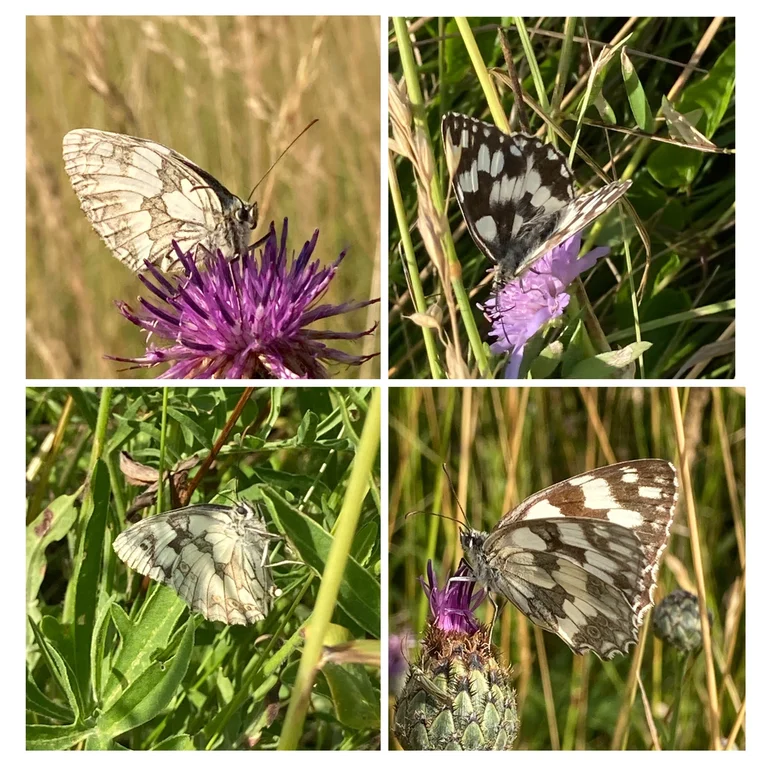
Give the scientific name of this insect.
Melanargia galathea
